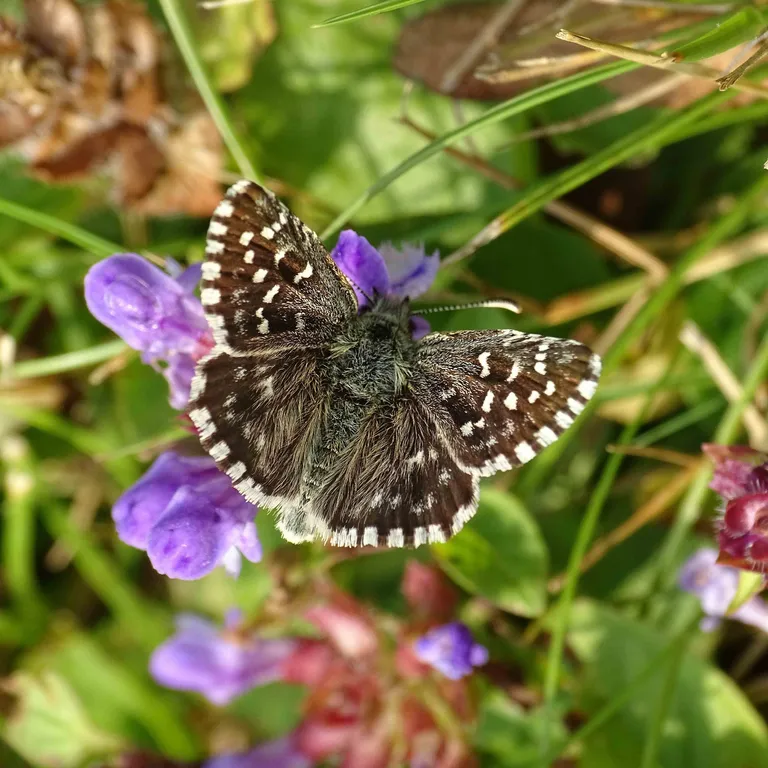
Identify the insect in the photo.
Pyrgus malvae
